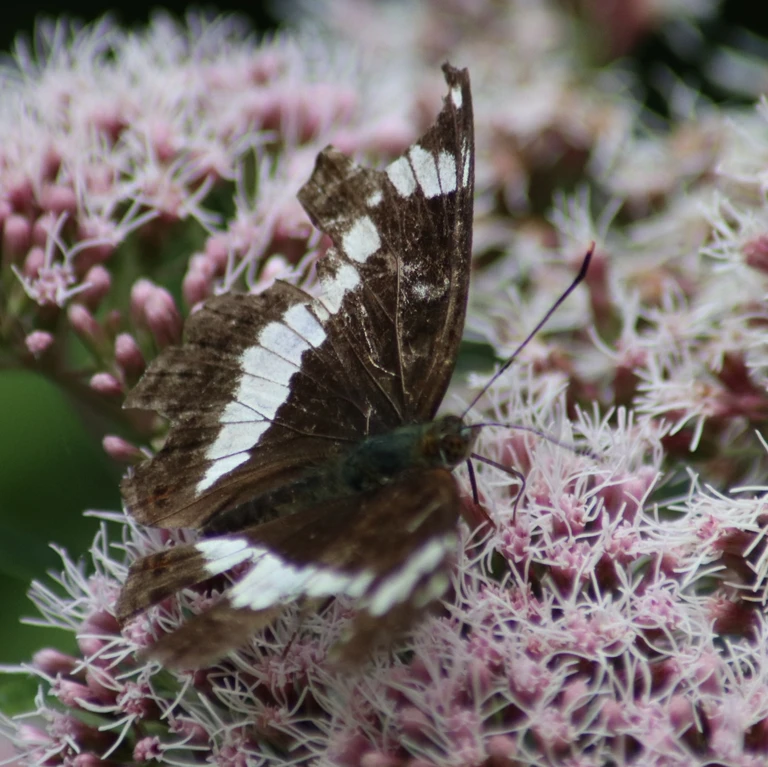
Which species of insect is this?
Limenitis camilla (also Ladoga camilla)
